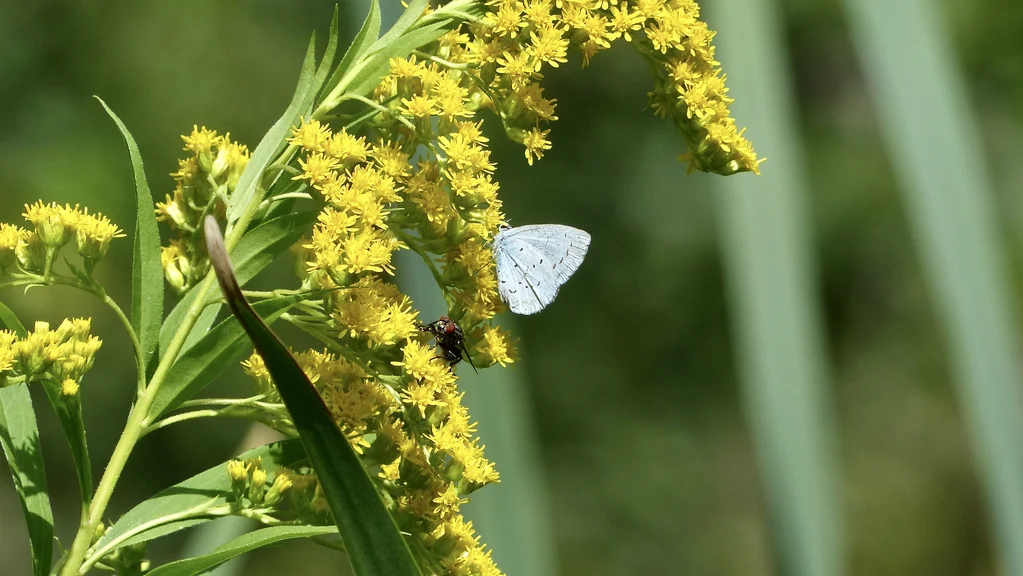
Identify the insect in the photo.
Celastrina argiolus
